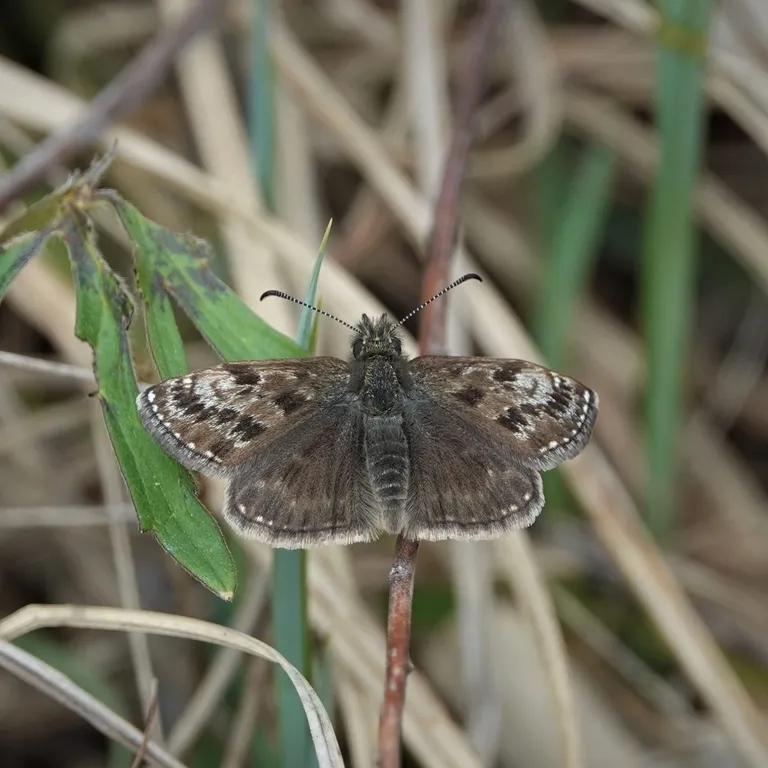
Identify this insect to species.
Erynnis tages
